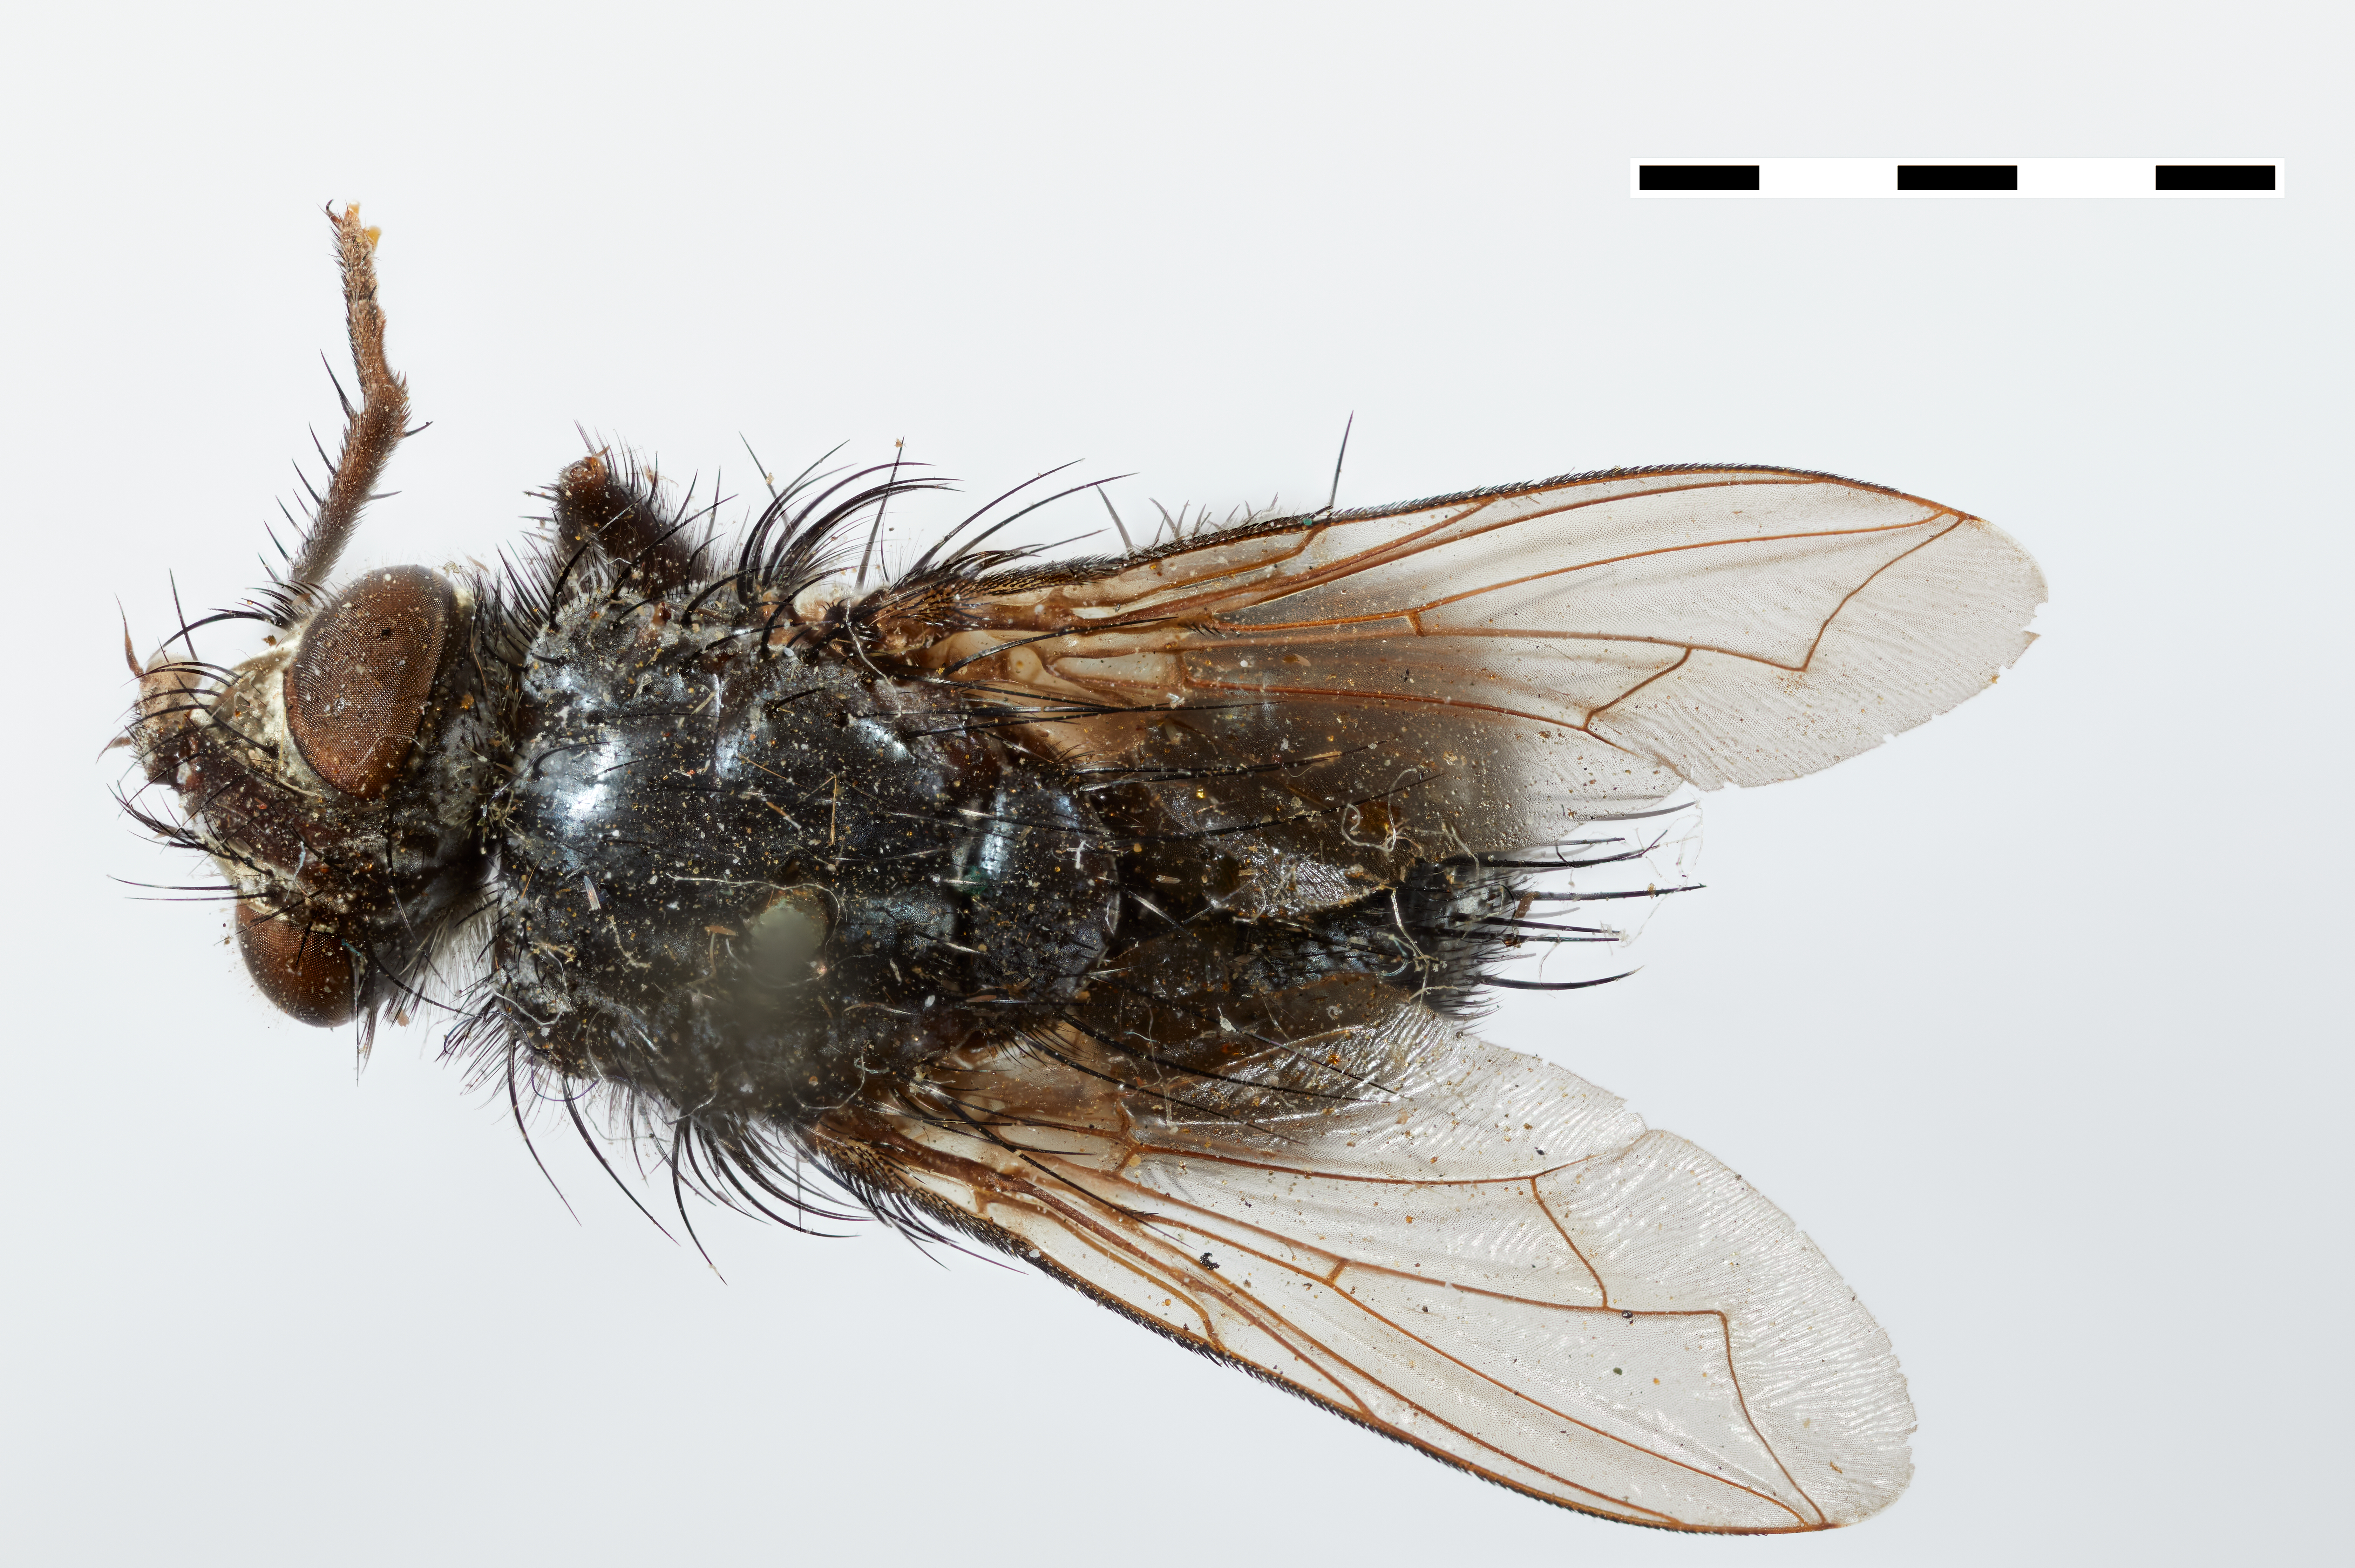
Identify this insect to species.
Hystricia aldrichii
